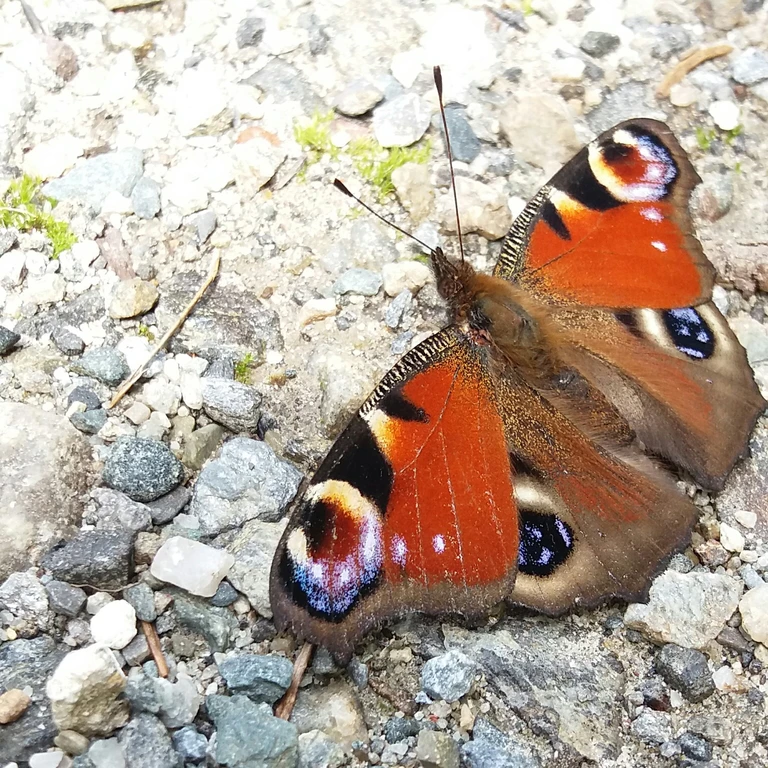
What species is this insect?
Aglais io
